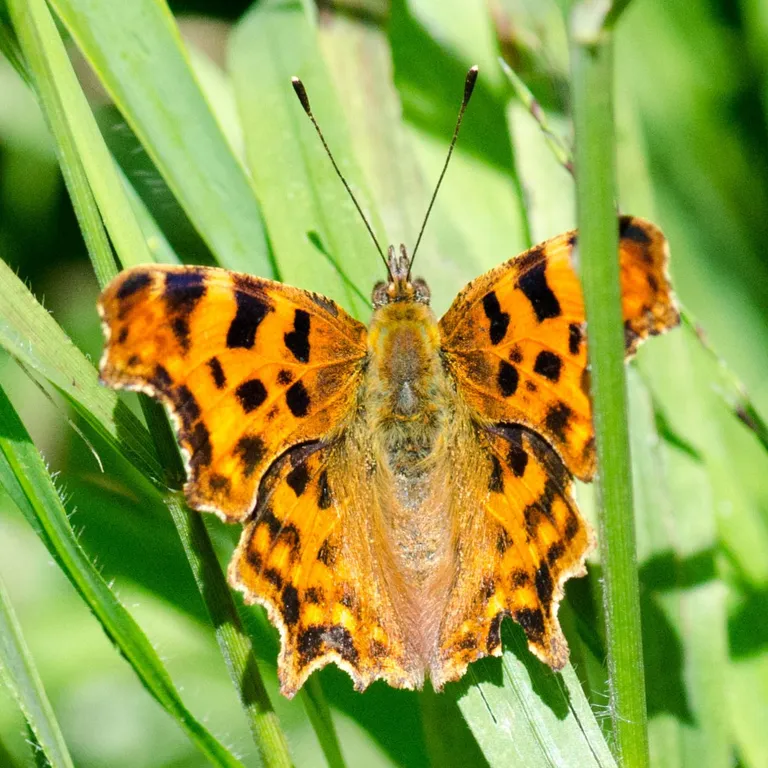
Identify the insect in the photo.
Polygonia c-album
